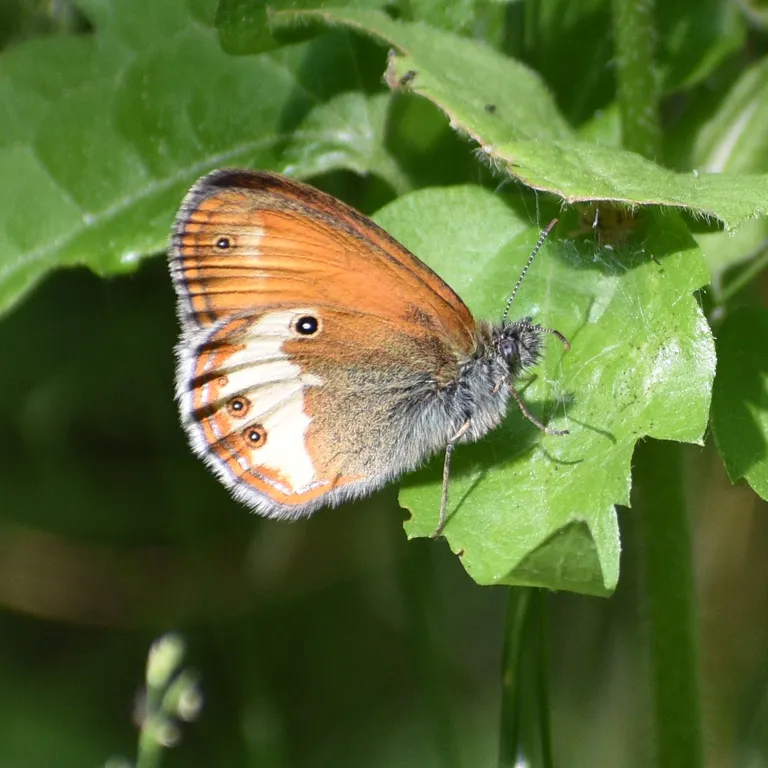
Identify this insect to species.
Coenonympha arcania
